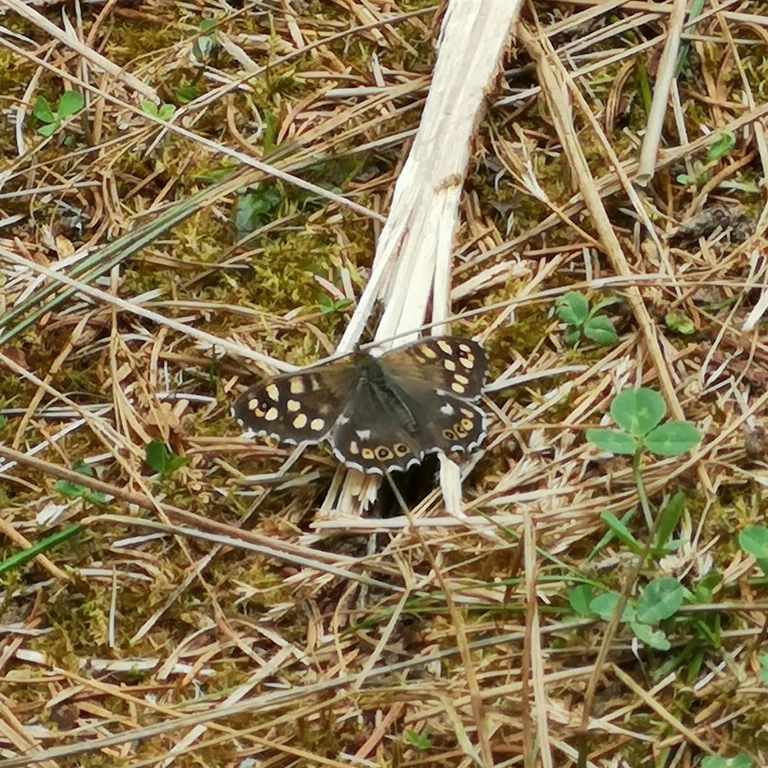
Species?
Pararge aegeria
